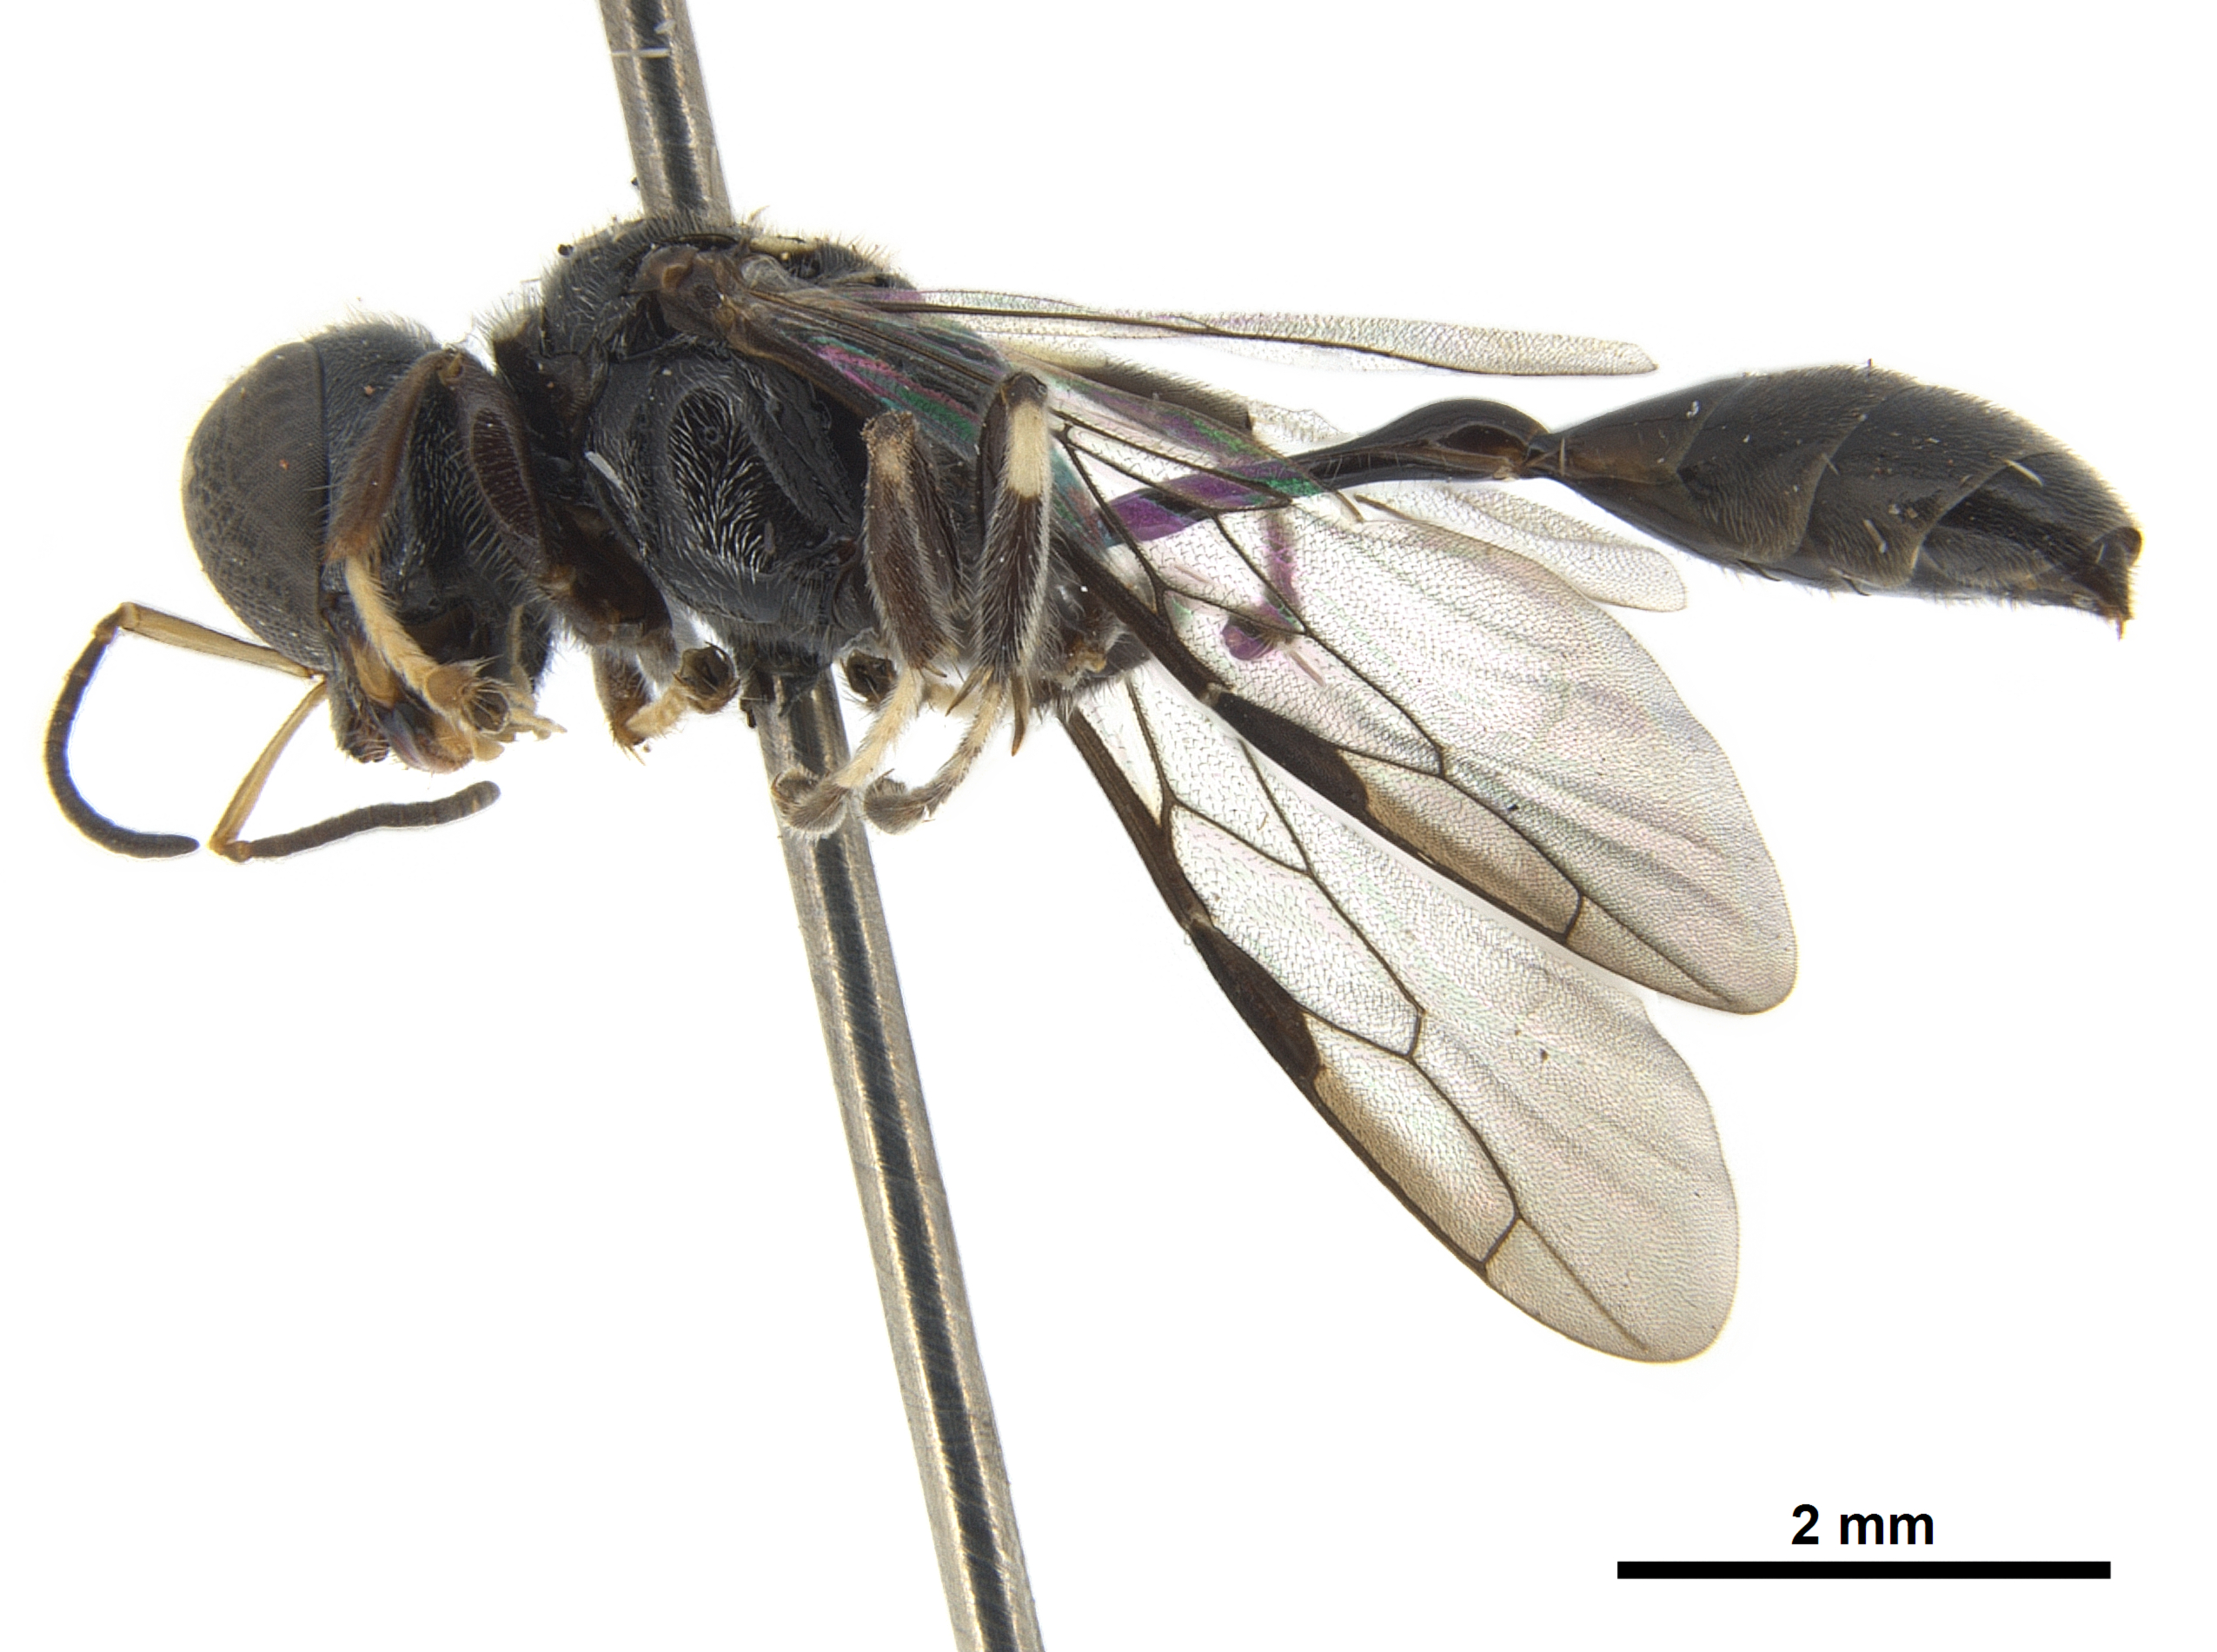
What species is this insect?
Eupliloides sinharajae
